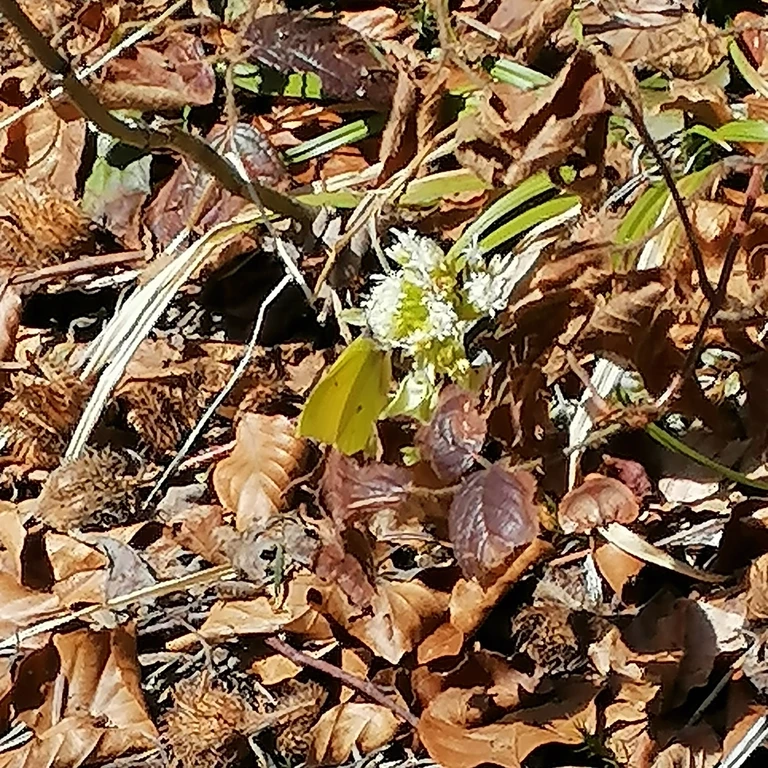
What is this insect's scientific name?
Gonepteryx rhamni
